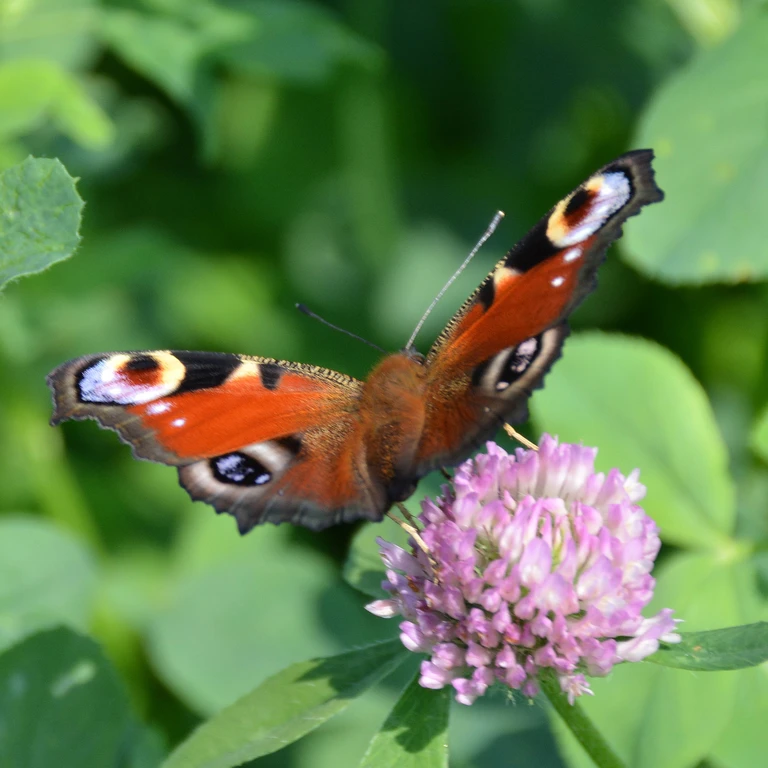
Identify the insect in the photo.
Aglais io
